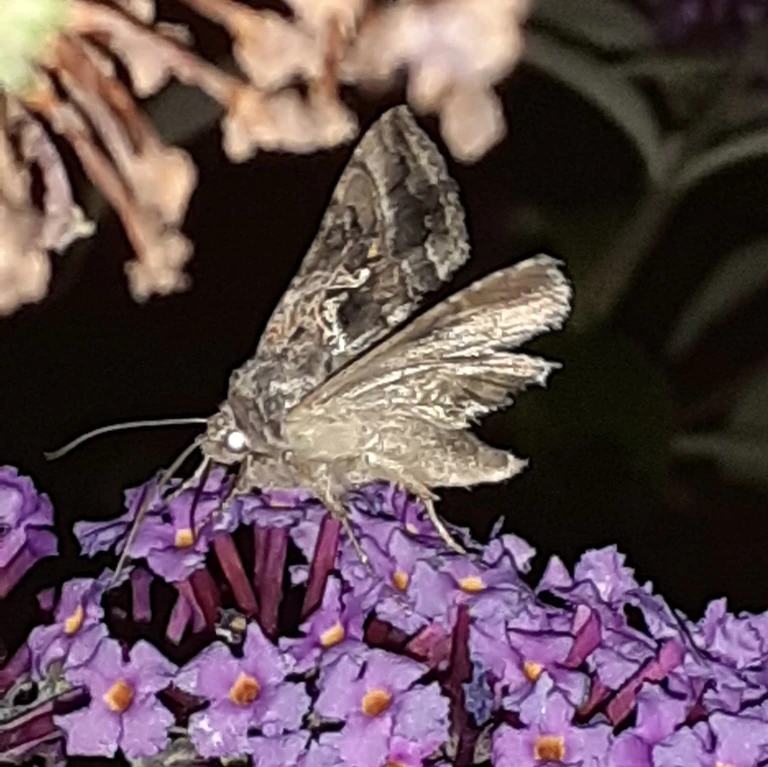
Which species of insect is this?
Autographa gamma
